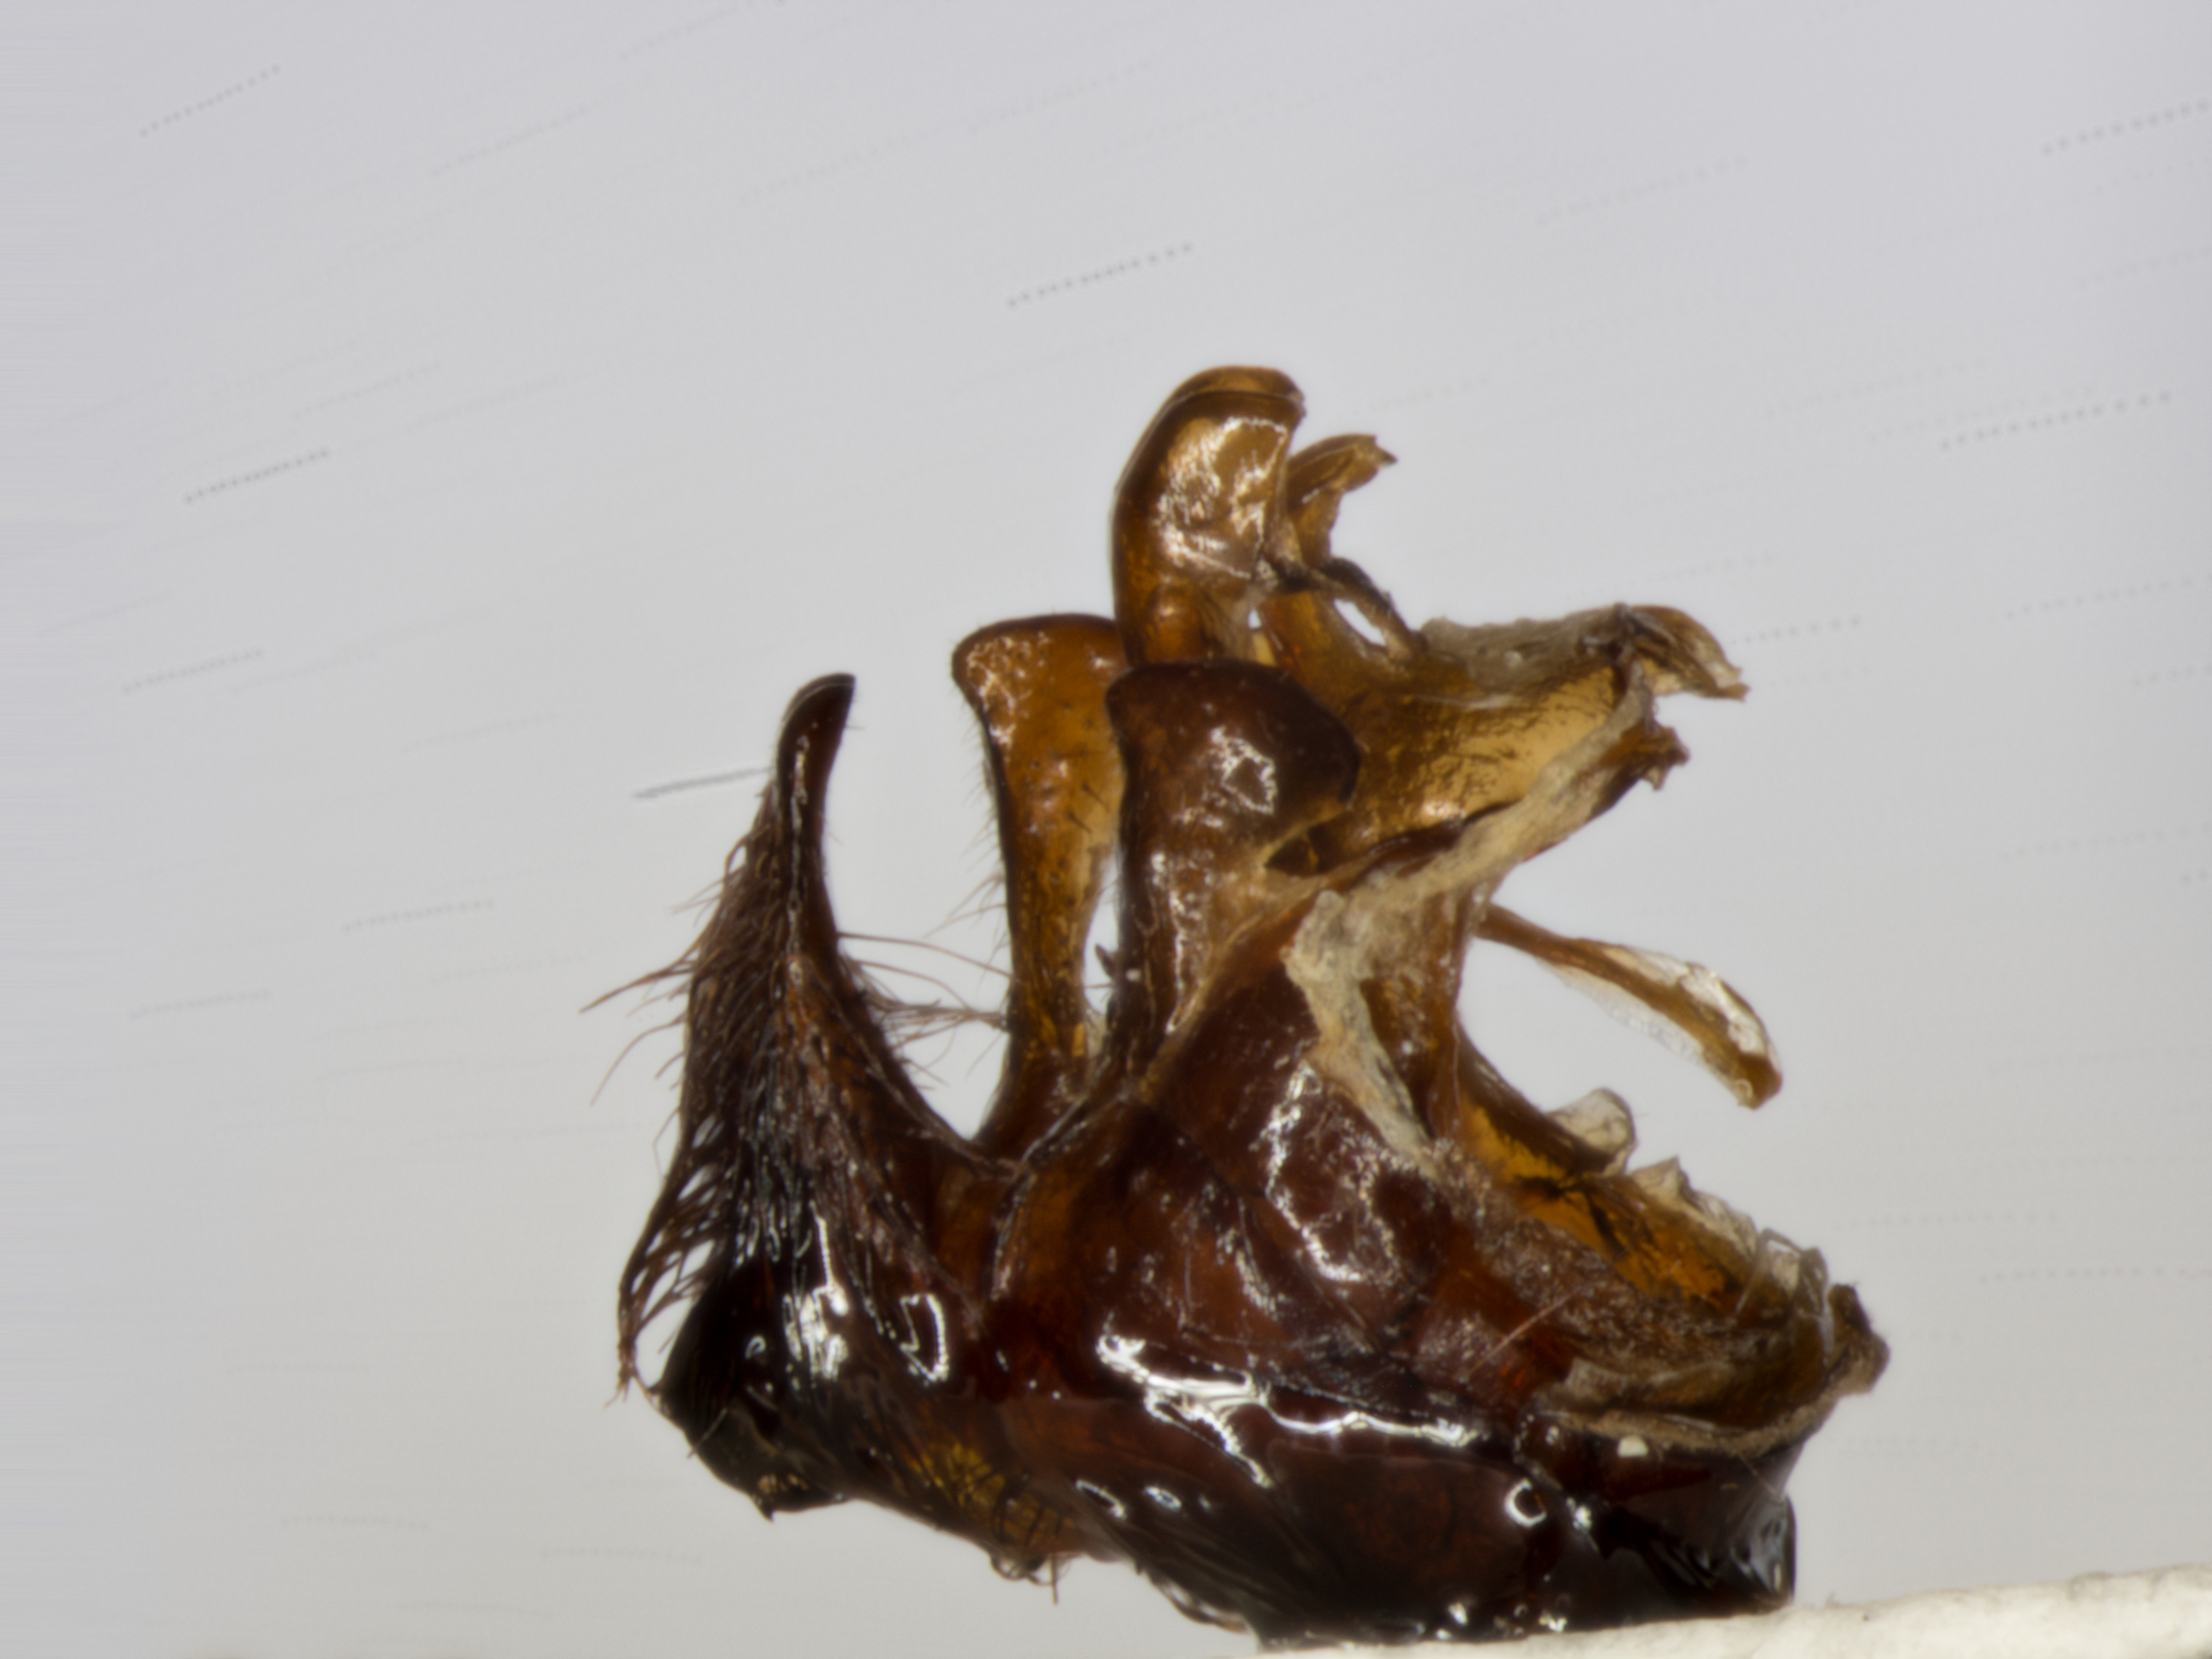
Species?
Wohlfahrtia atra
